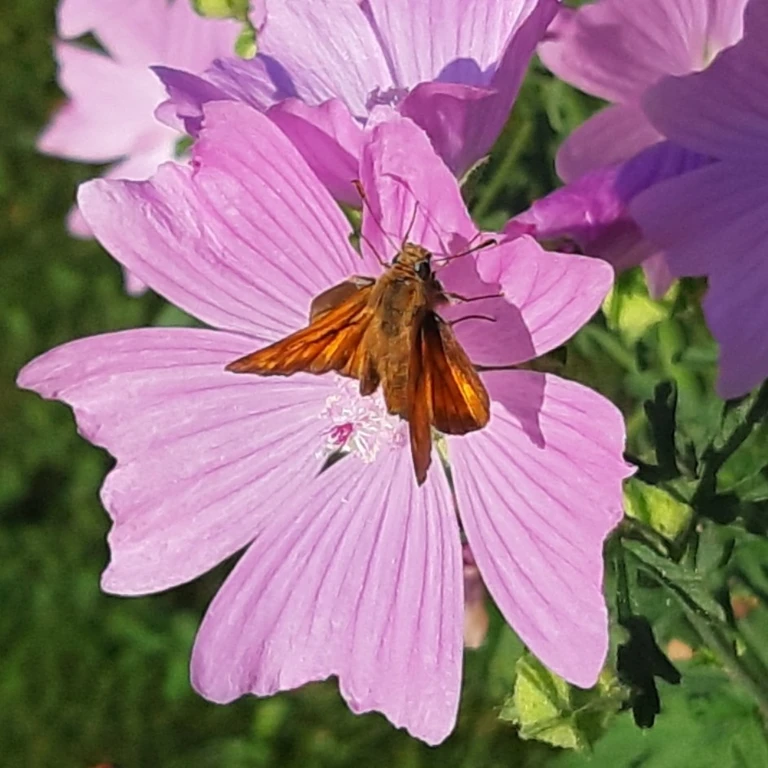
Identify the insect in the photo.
Ochlodes sylvanus (also Ochlodes venata)
